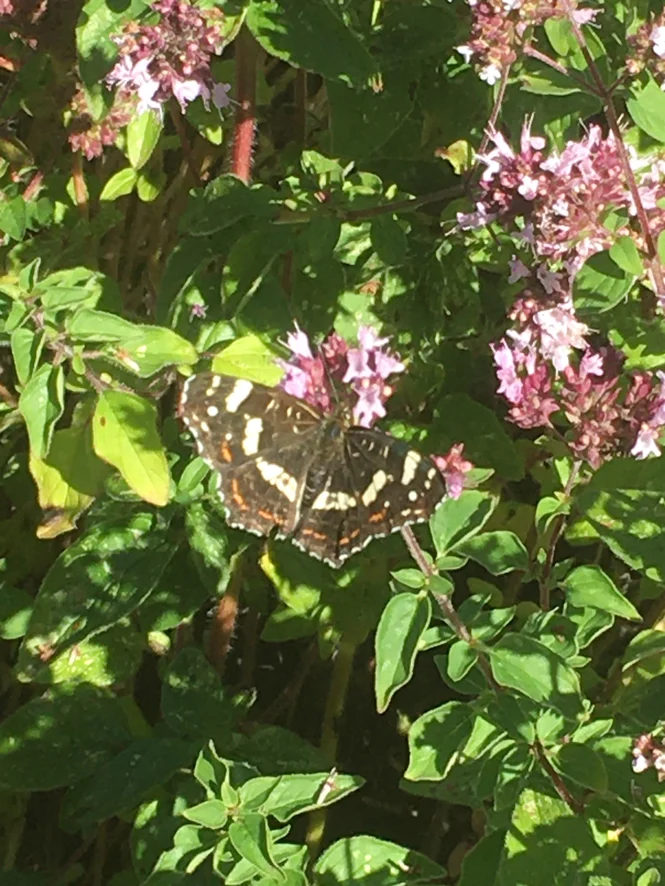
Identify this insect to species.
Araschnia levana
